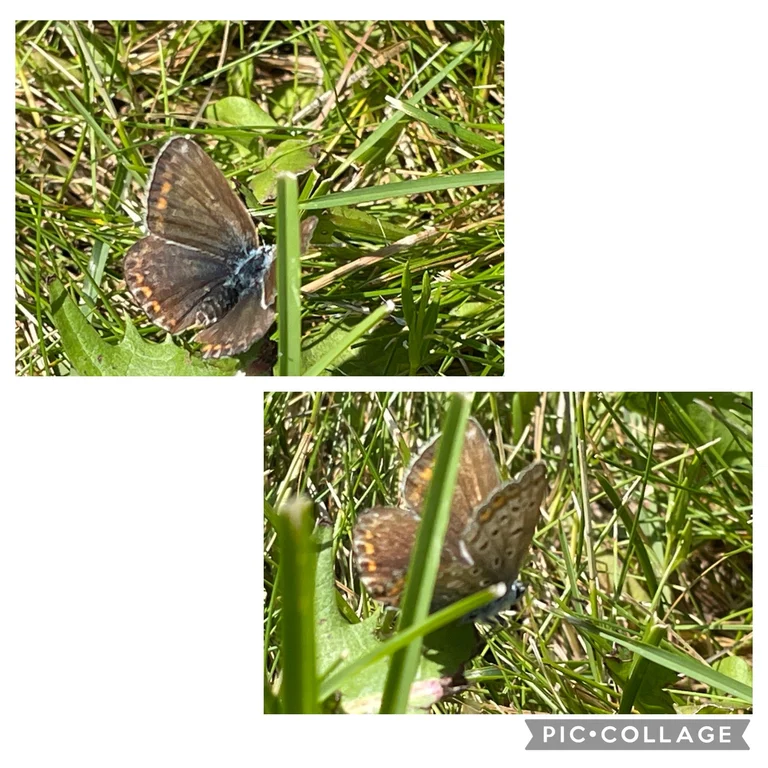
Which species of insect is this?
Polyommatus icarus
